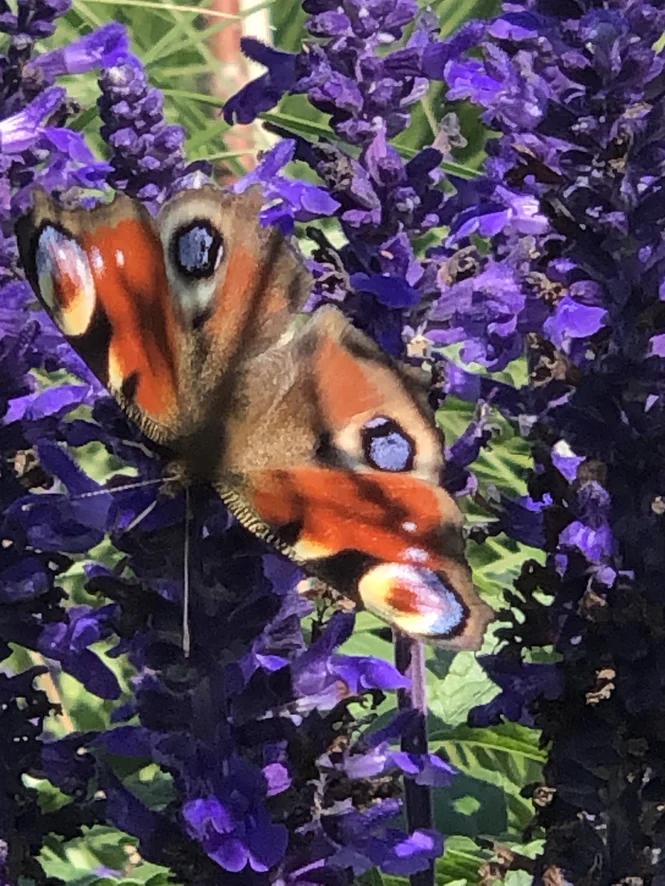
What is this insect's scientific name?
Aglais io
